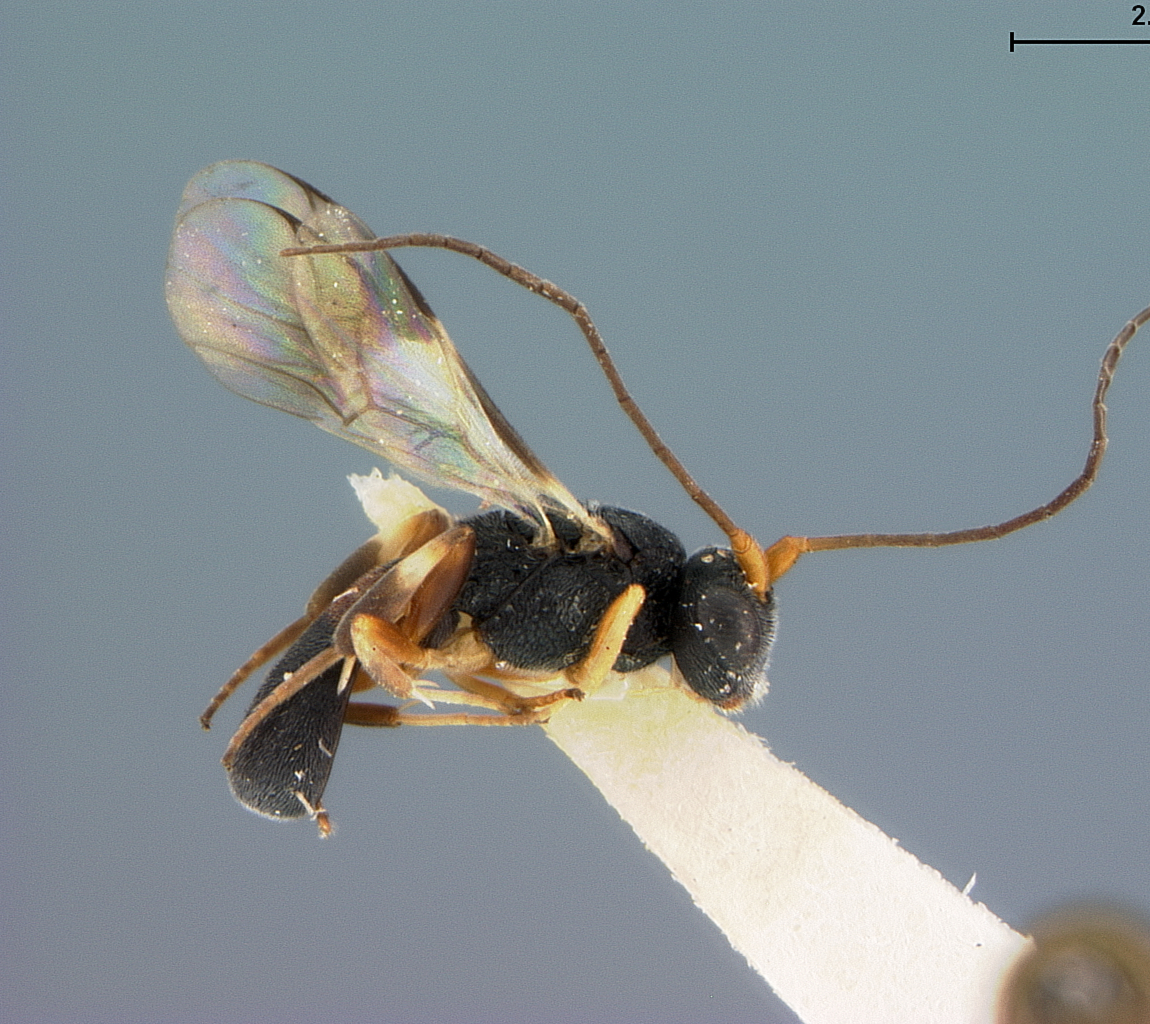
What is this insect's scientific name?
Chelonus tenuicornis
